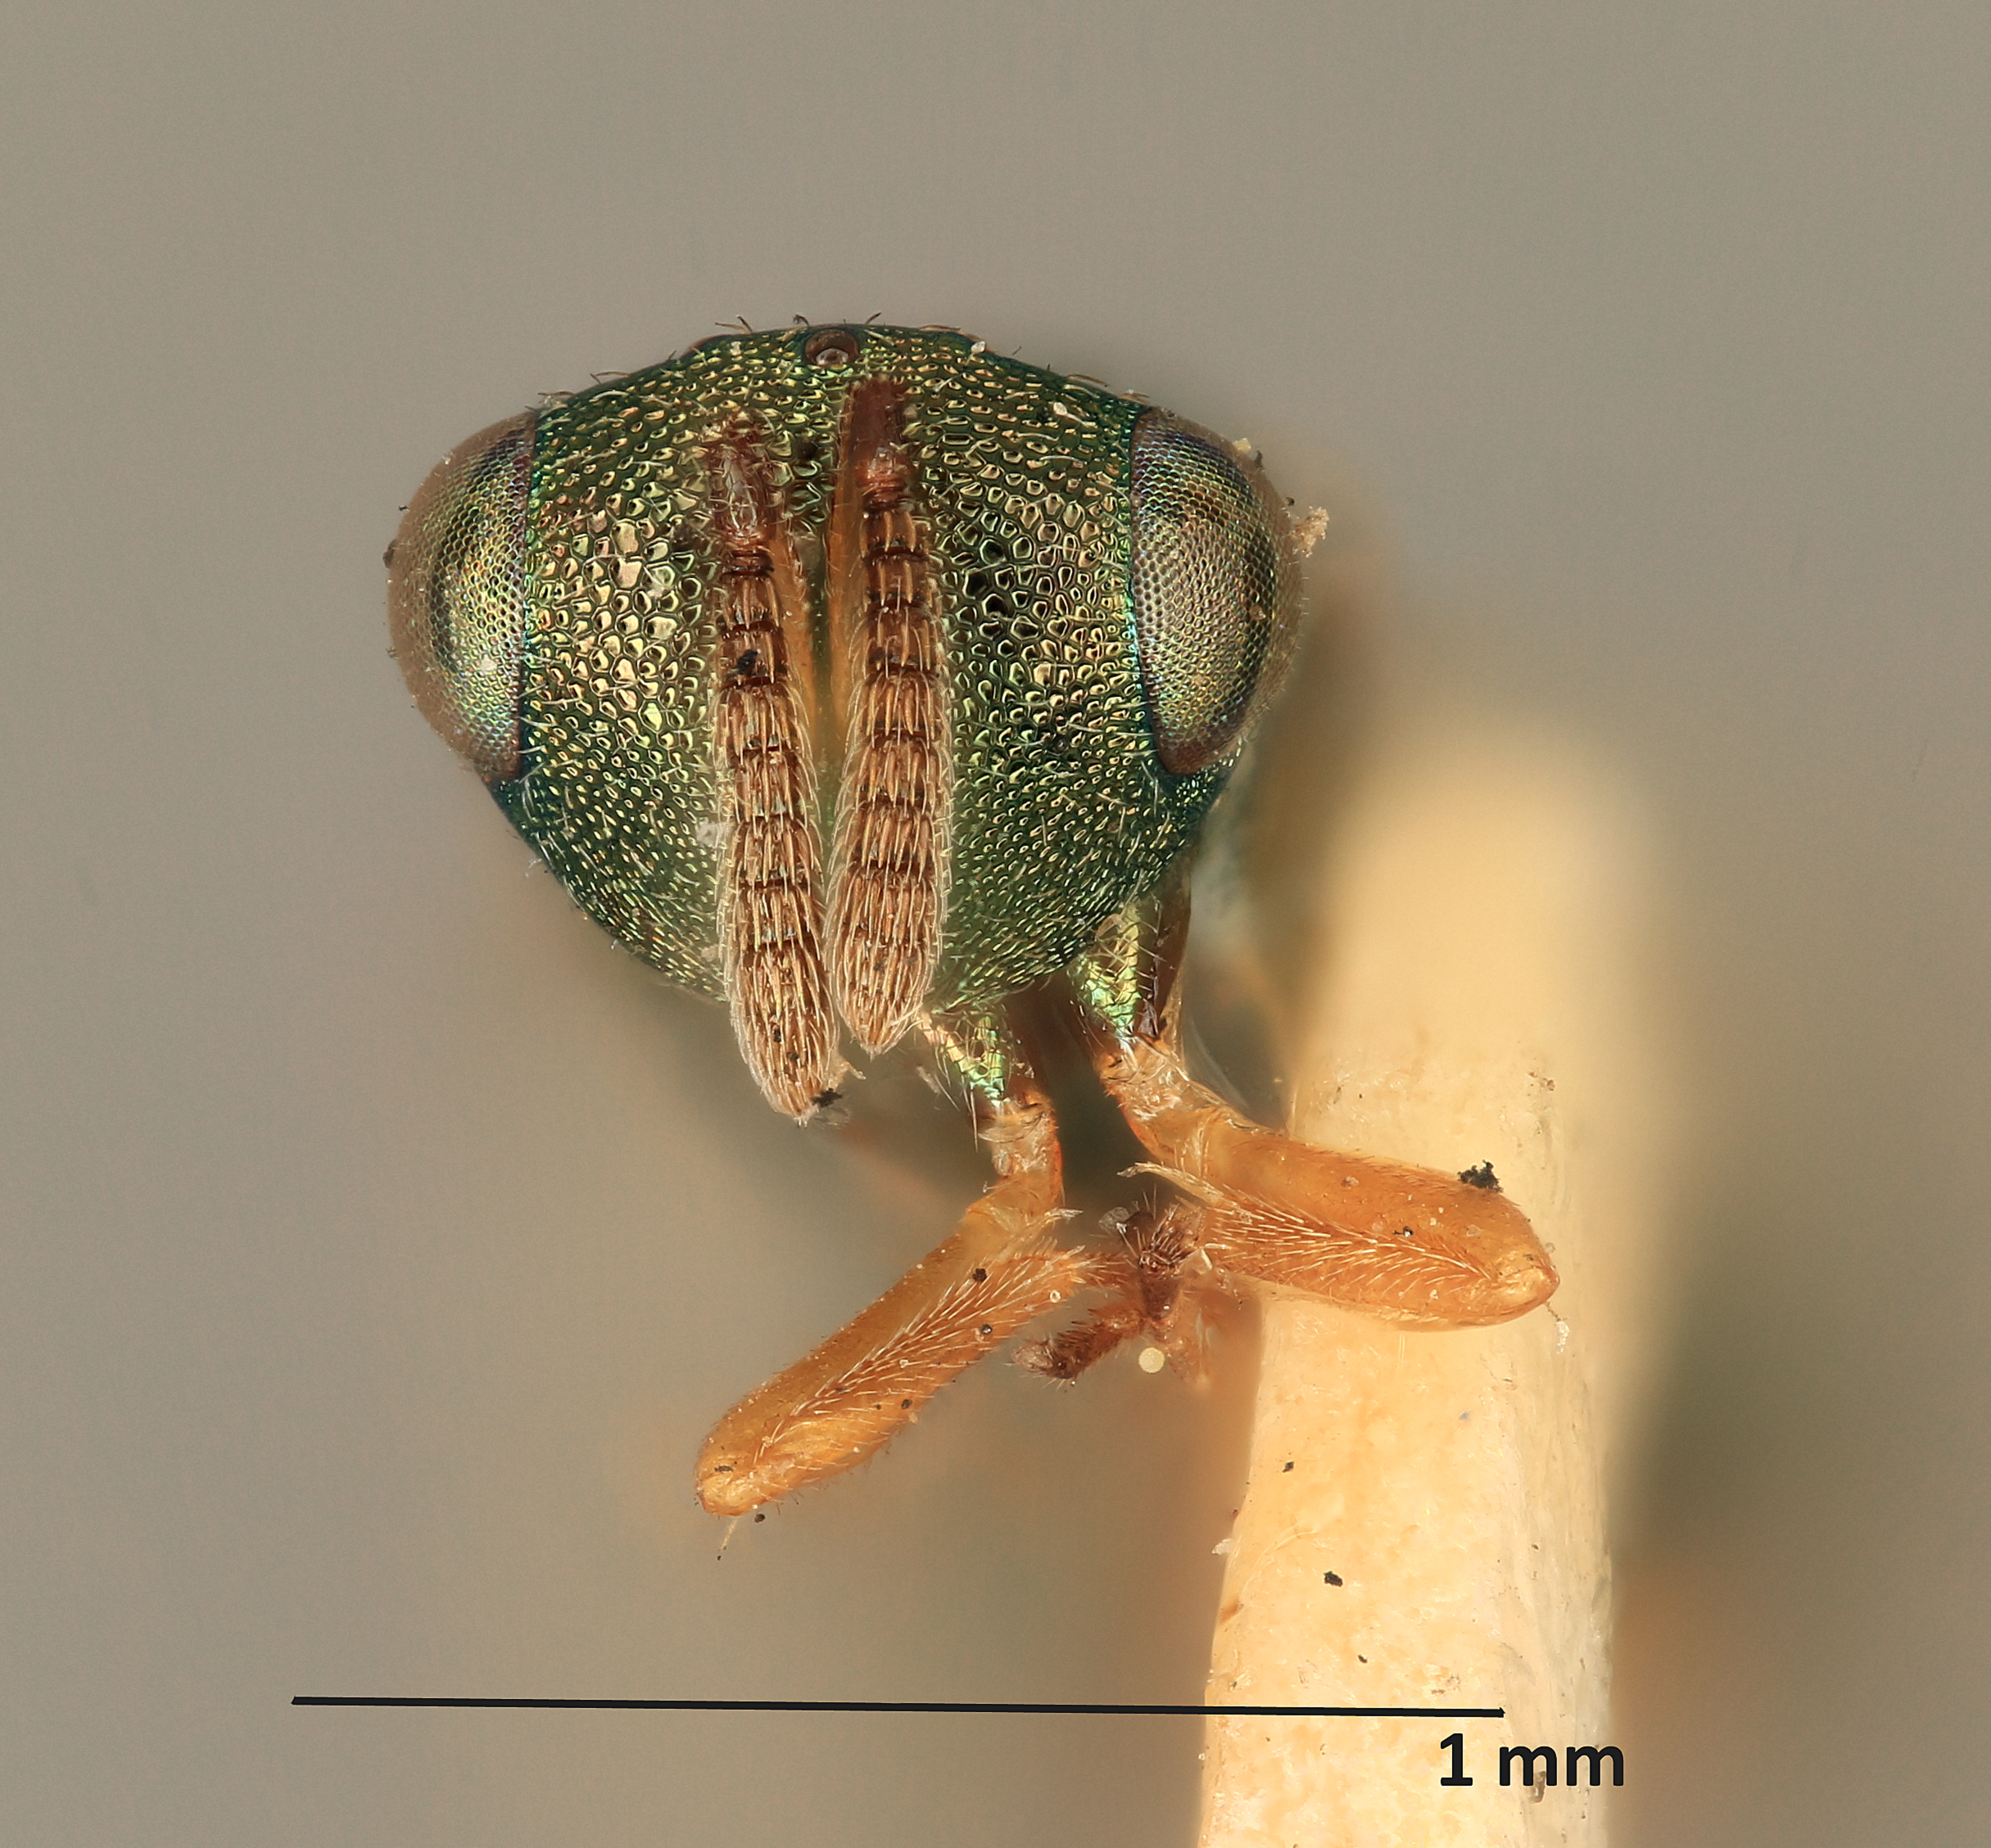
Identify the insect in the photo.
Peridesmia phytonomi
